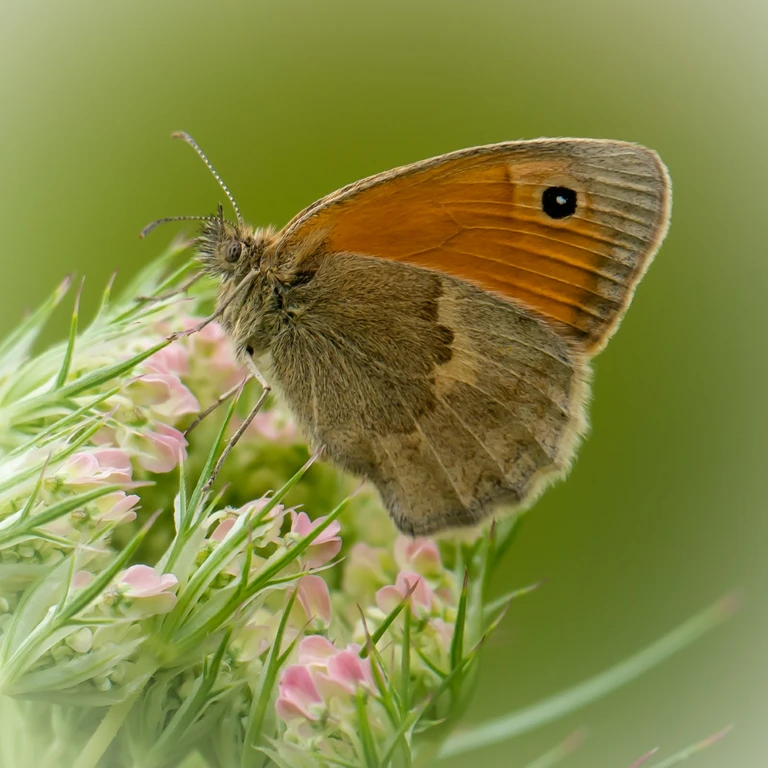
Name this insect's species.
Coenonympha pamphilus
